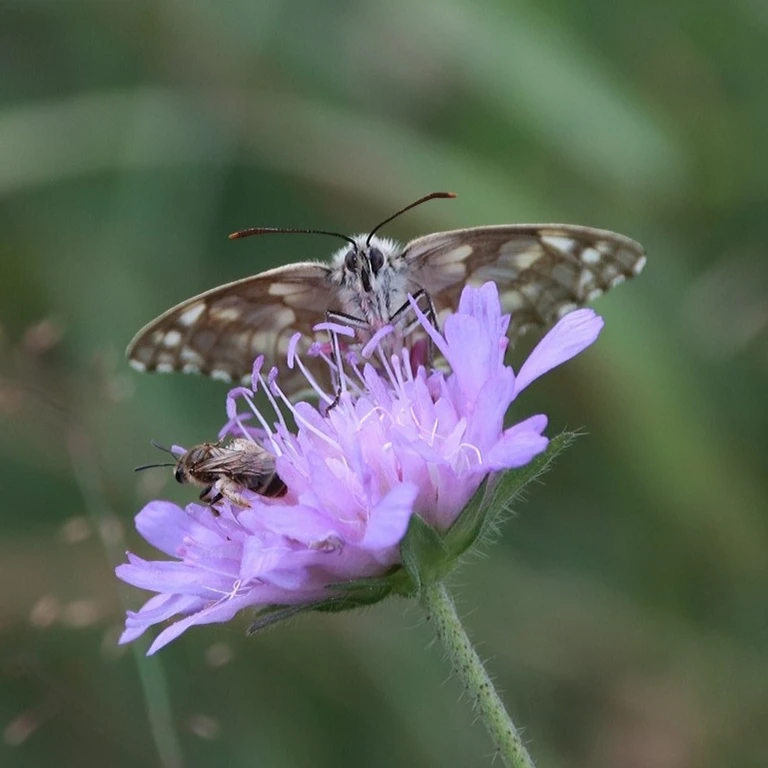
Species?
Melanargia galathea
